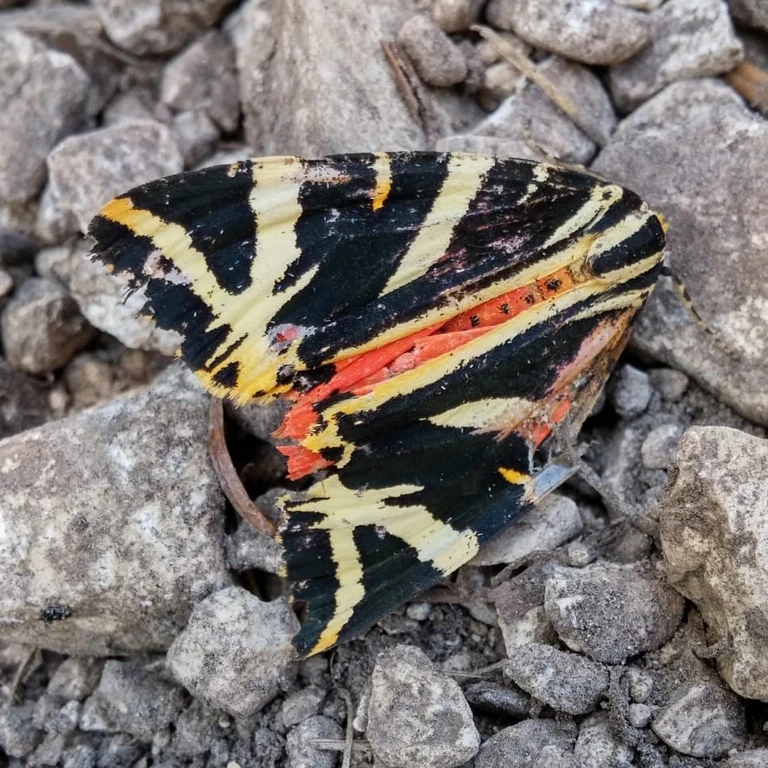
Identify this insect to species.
Euplagia quadripunctaria
